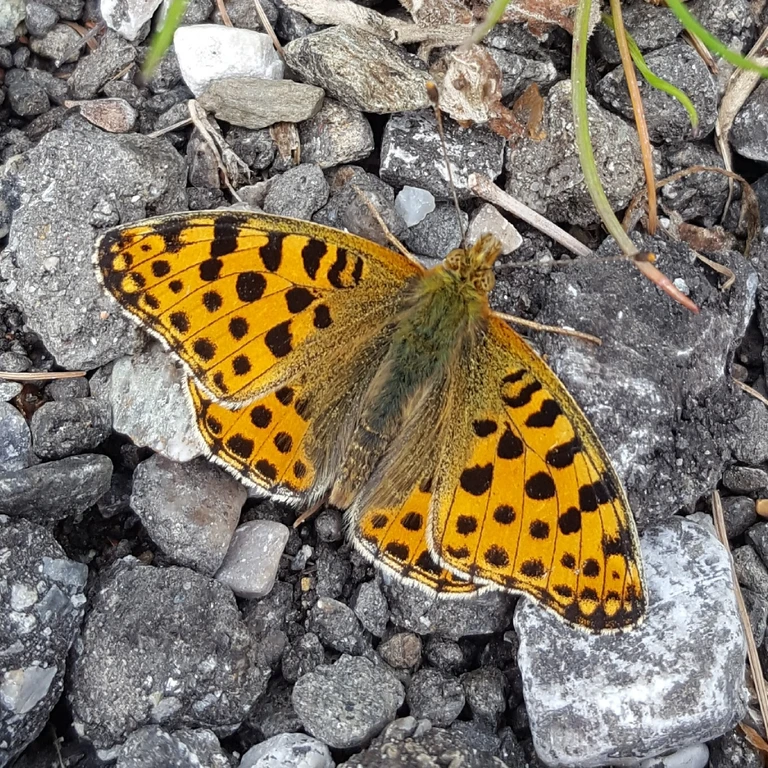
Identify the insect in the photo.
Issoria lathonia
